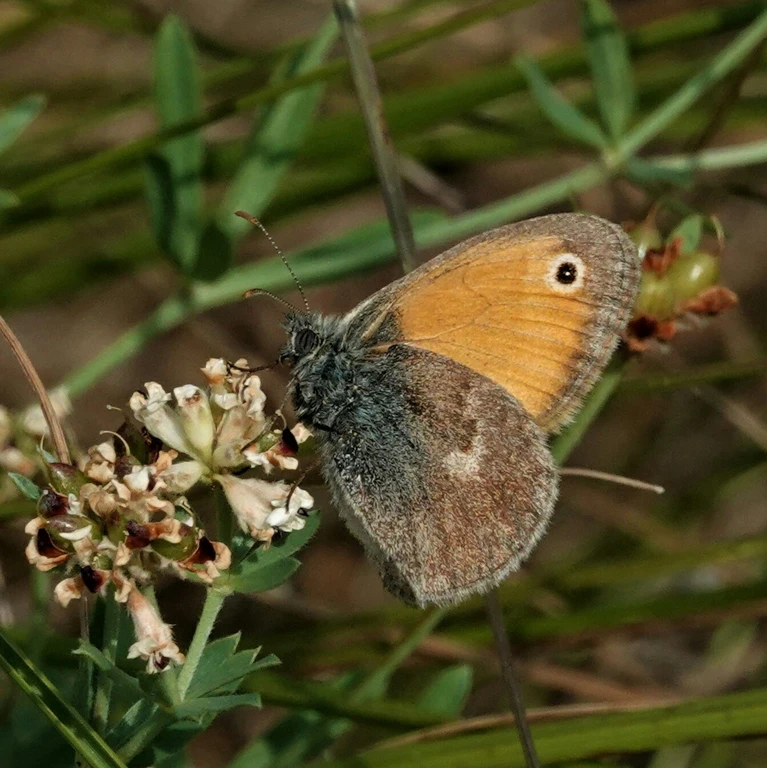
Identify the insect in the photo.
Coenonympha pamphilus
